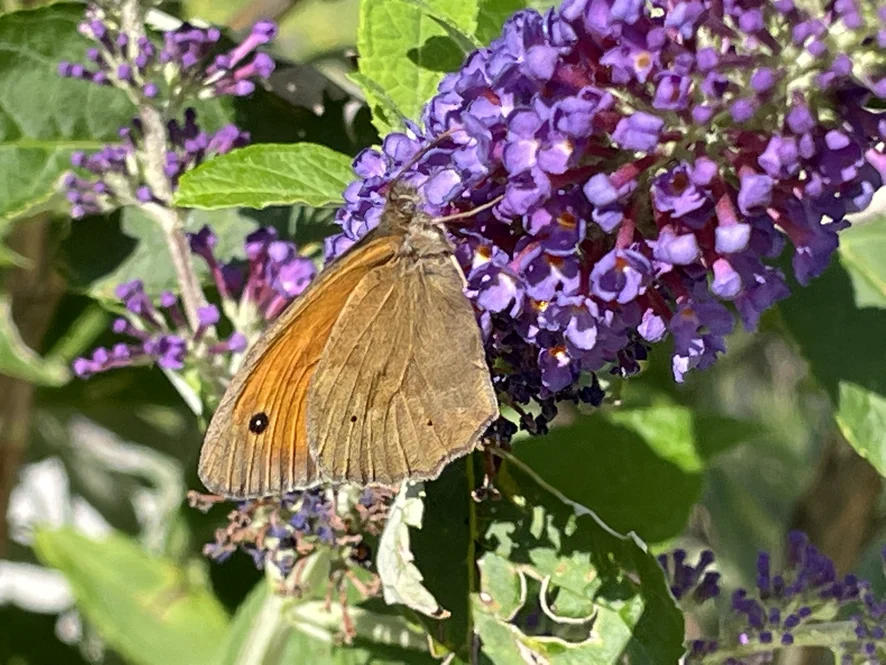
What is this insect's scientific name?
Maniola jurtina
